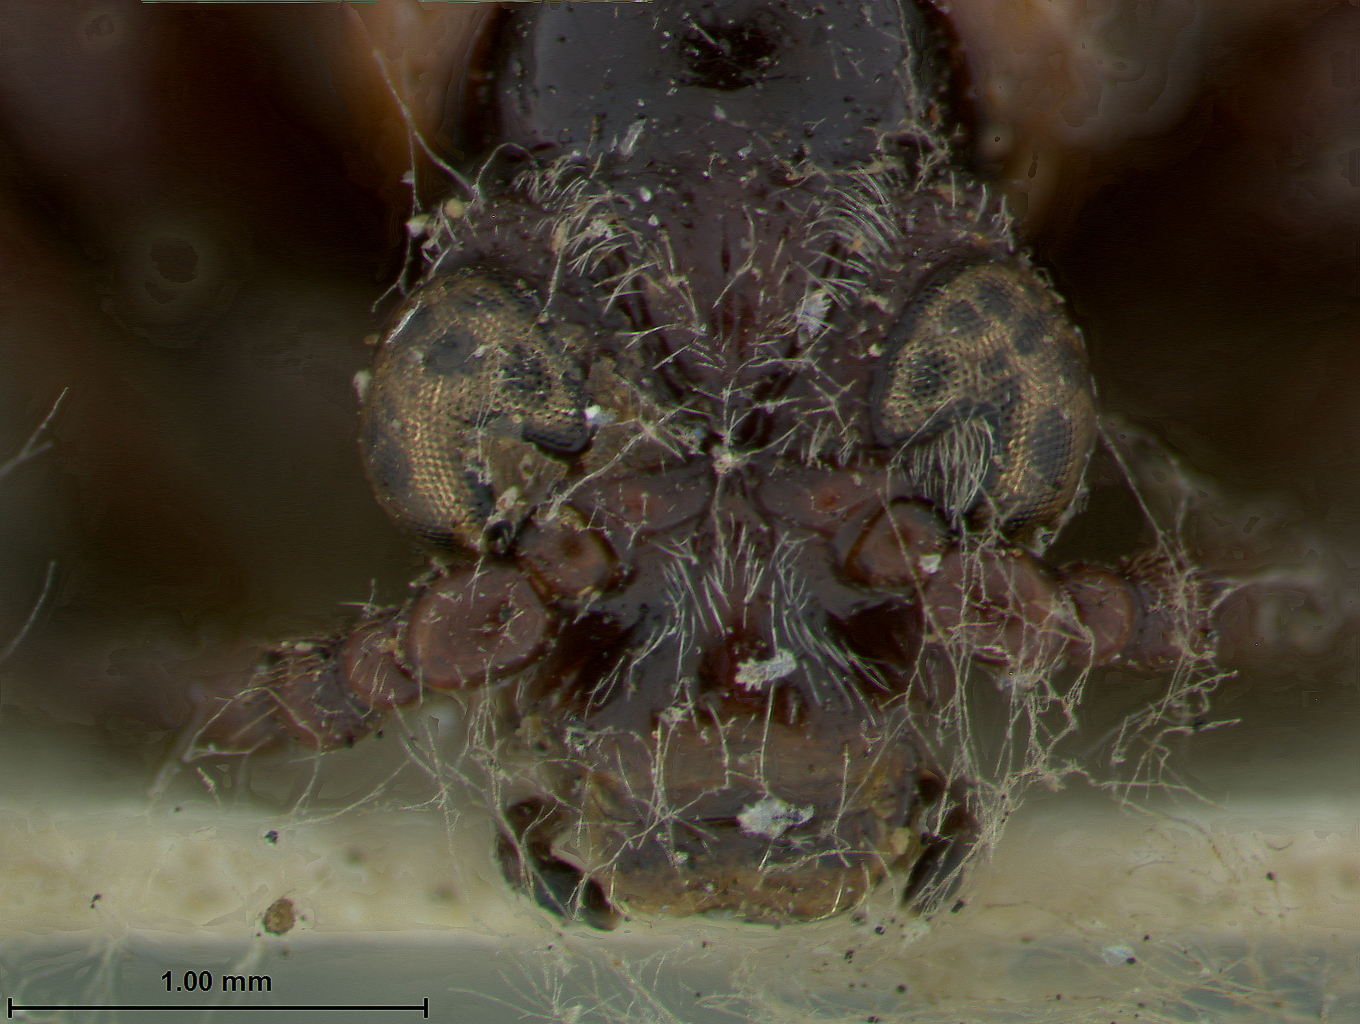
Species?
Crioceris fasciatipennis
